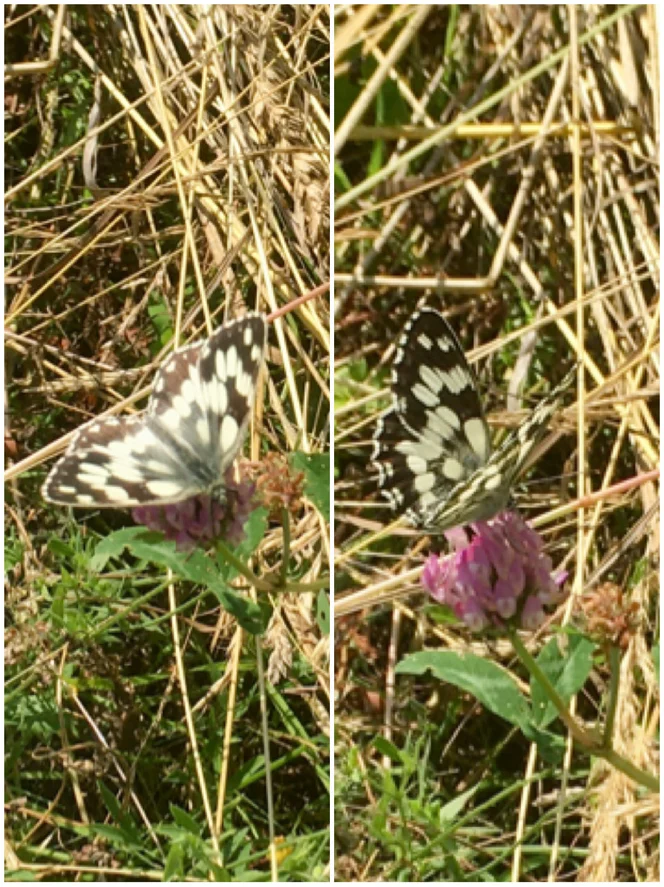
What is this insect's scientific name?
Melanargia galathea
